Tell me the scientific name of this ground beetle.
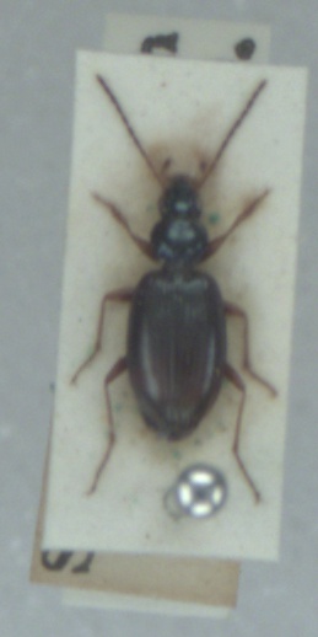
Bembidion stephensii
